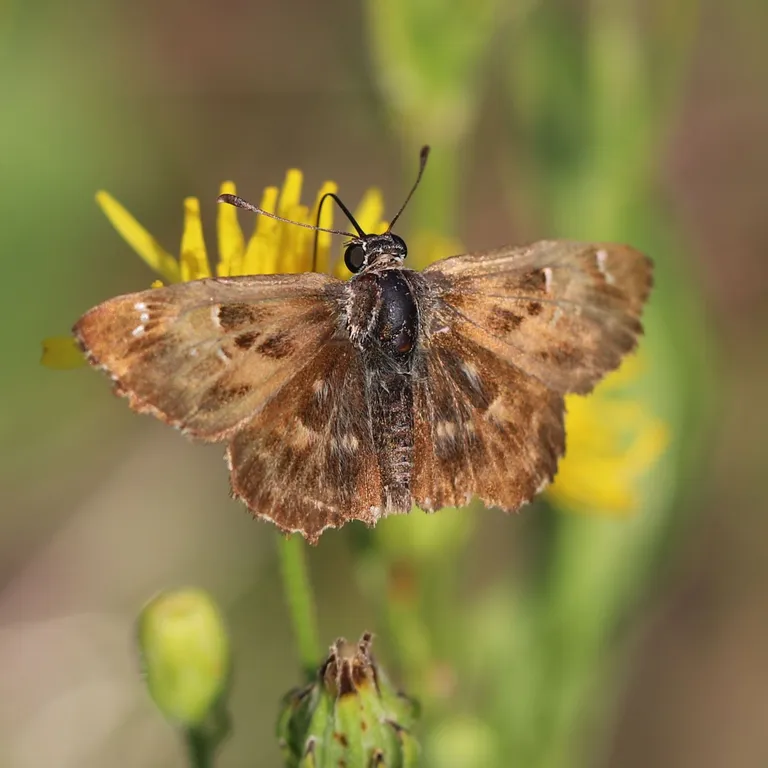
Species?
Carcharodus alceae
